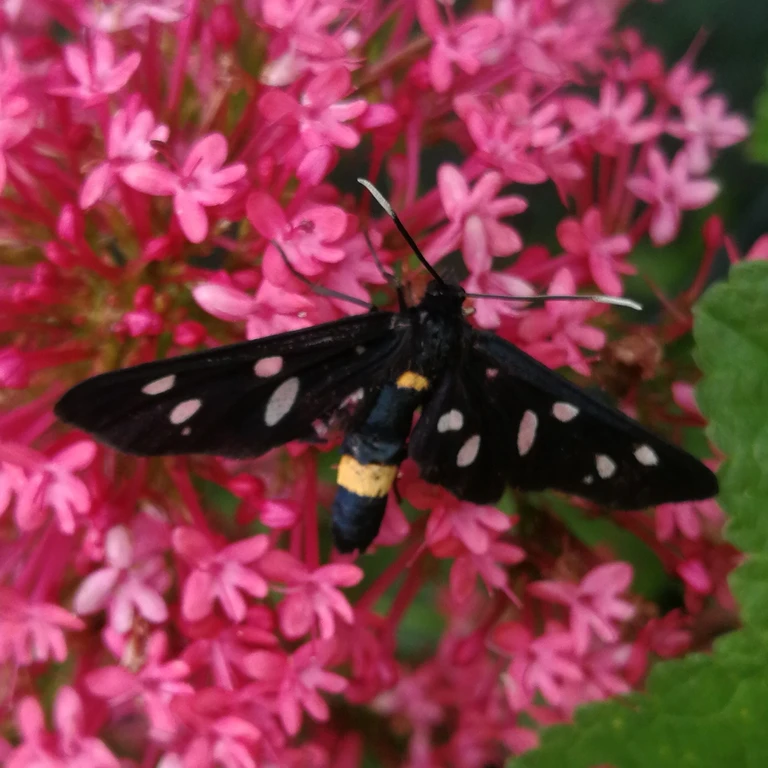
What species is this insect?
Amata phegea
